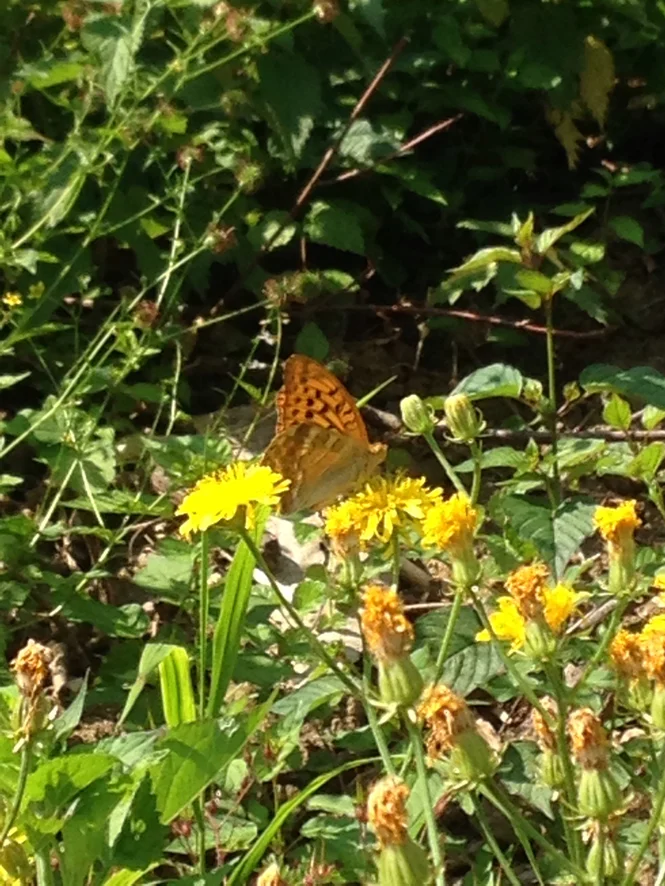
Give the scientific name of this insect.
Argynnis paphia
